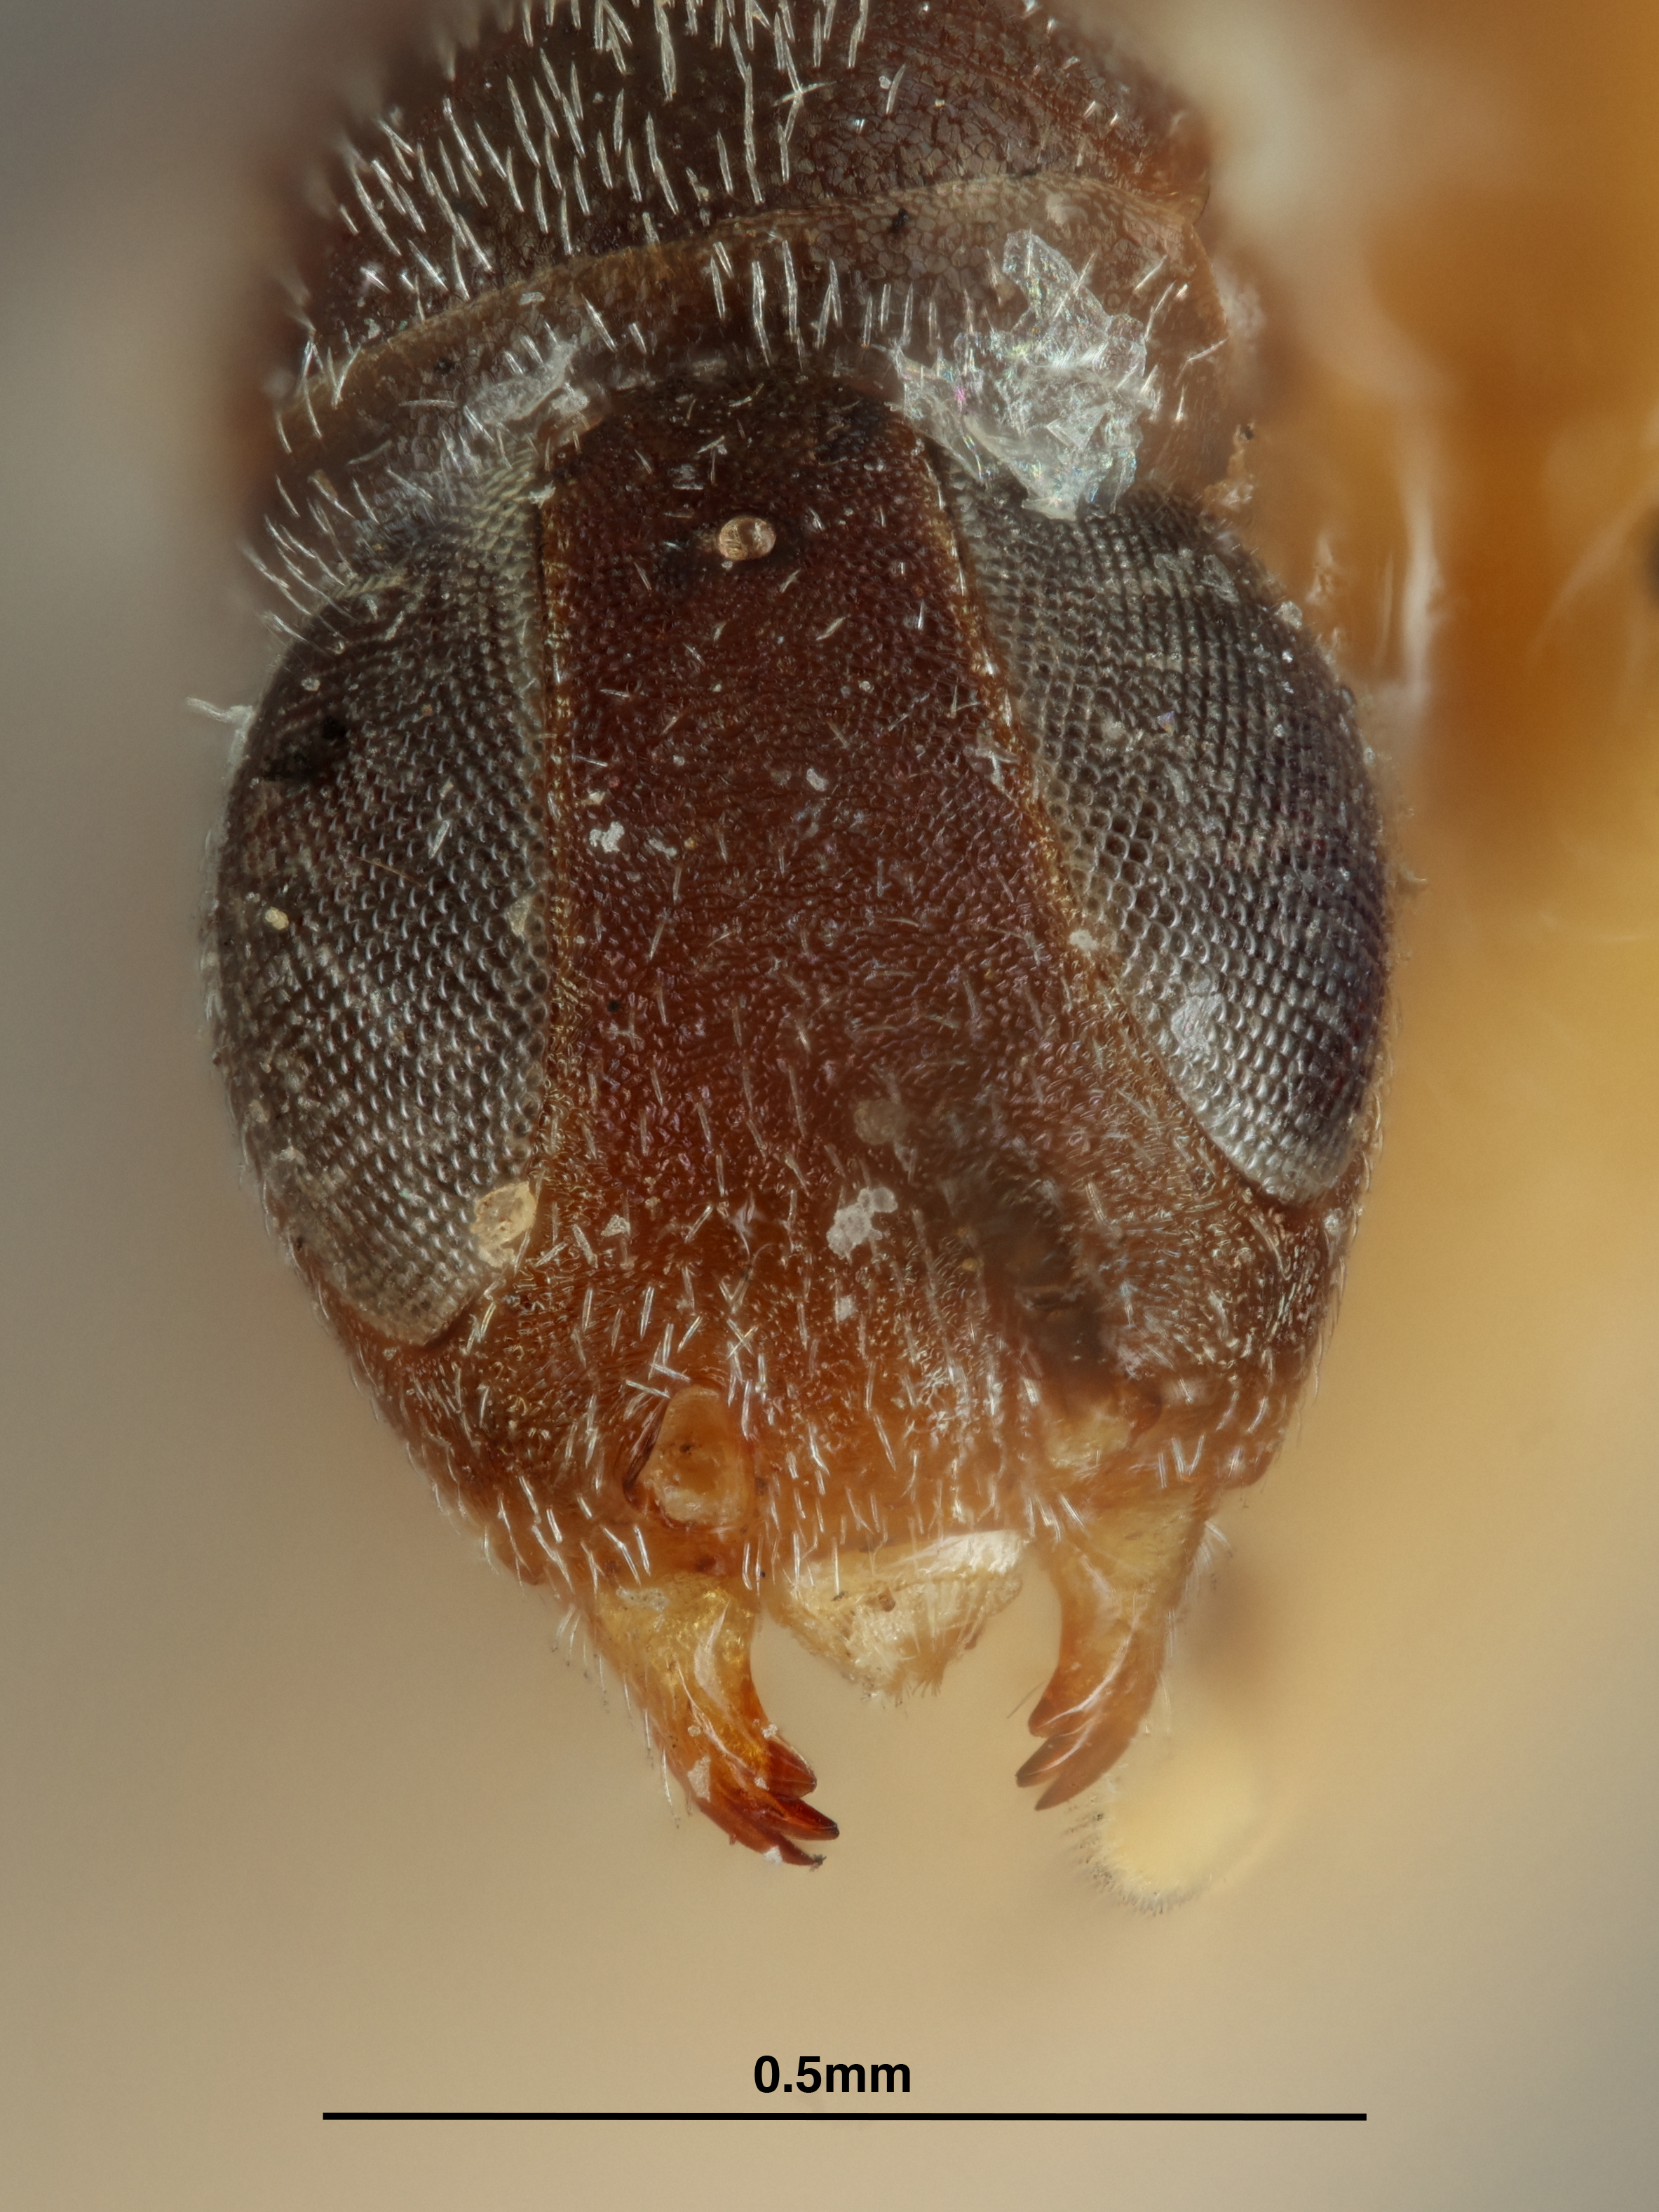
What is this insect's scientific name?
Homalotylus punctifrons
